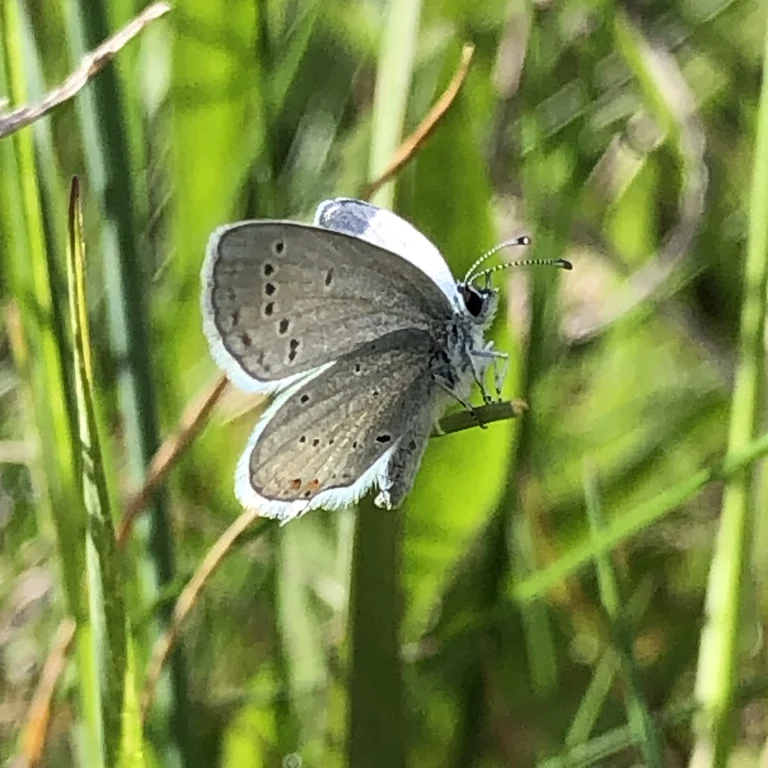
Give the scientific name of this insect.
Cupido argiades (also Elkalyce argiades)
